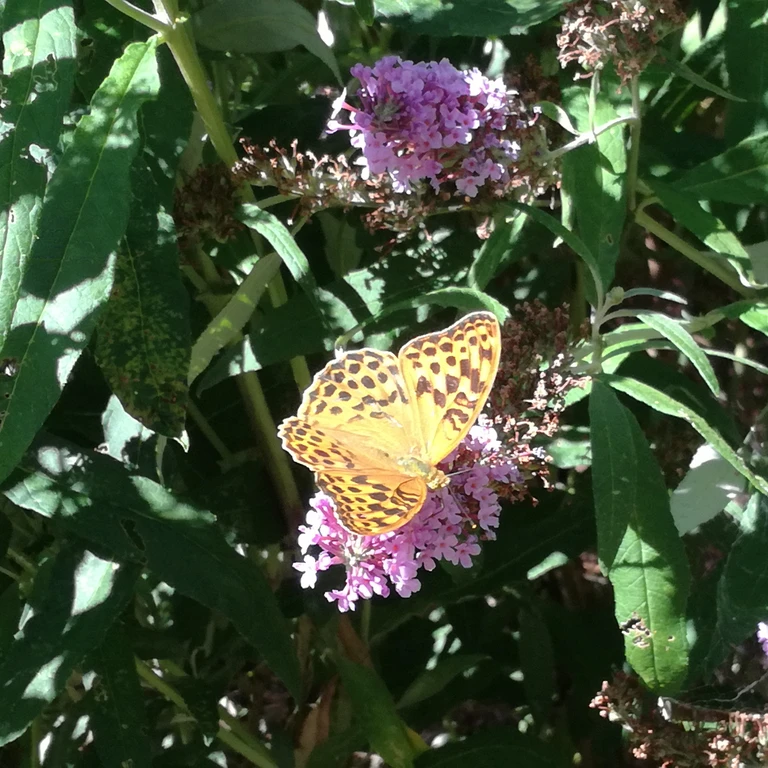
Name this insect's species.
Argynnis paphia
